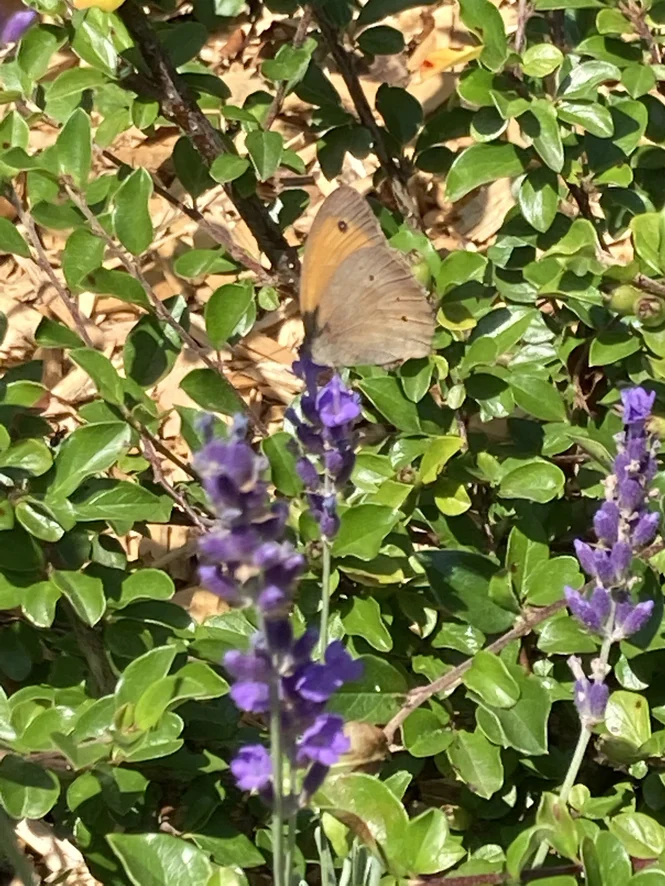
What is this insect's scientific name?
Maniola jurtina
